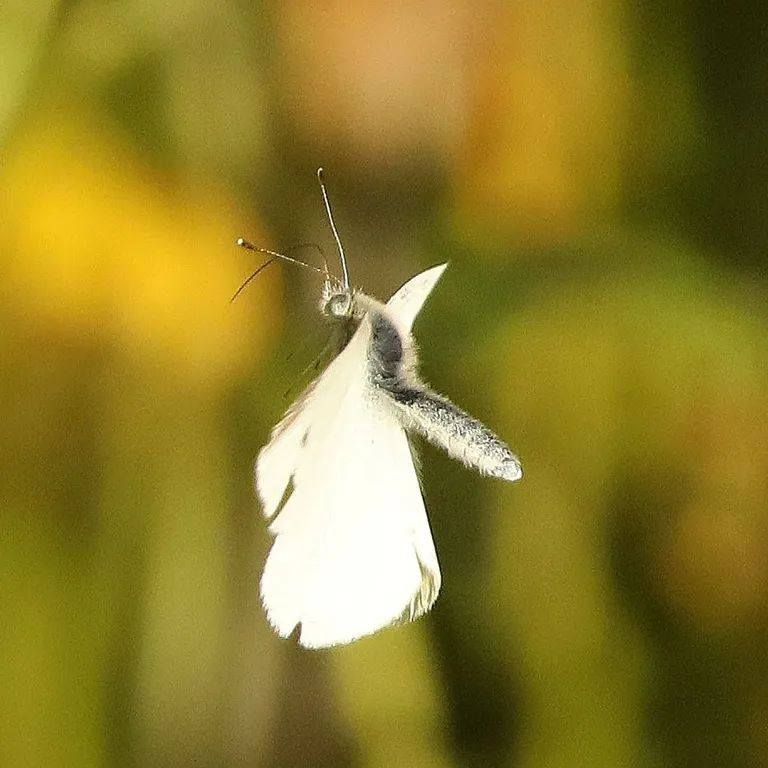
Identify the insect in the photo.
Pieris rapae
